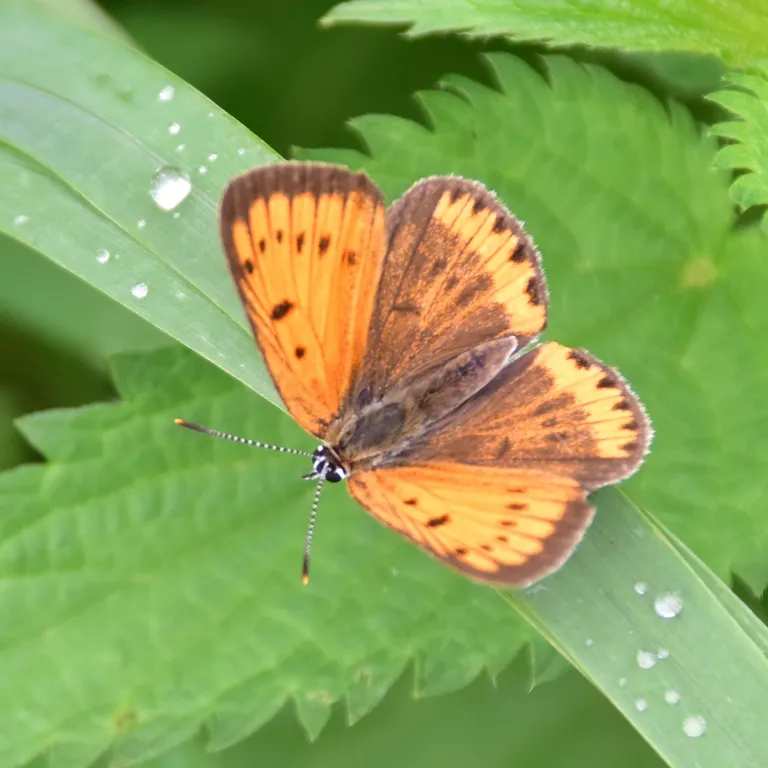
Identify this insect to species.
Lycaena dispar
